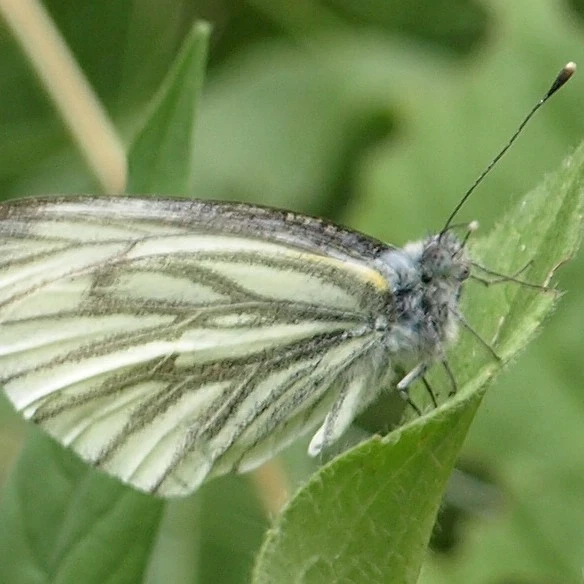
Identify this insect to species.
Pieris napi
